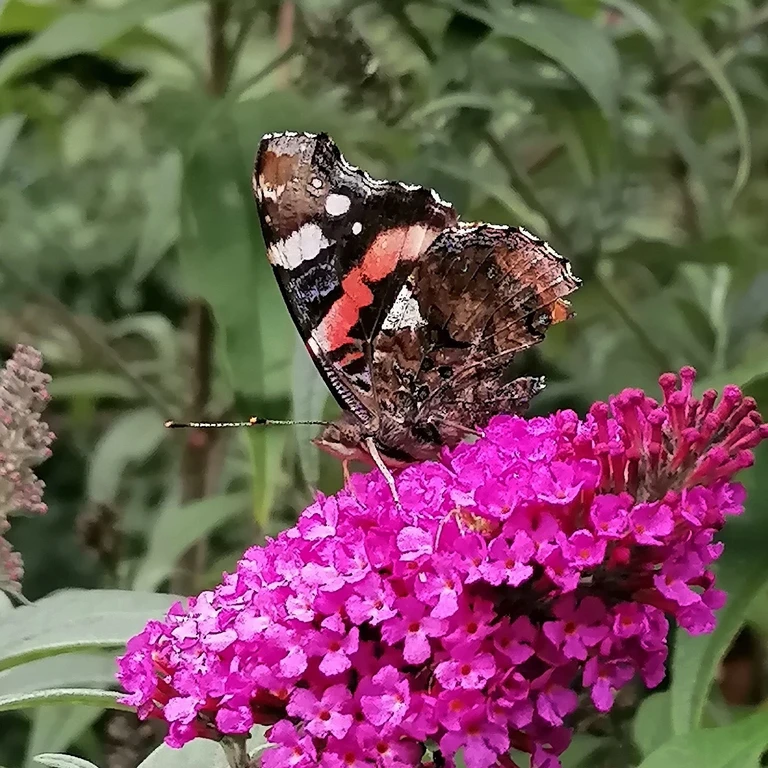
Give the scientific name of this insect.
Vanessa atalanta
